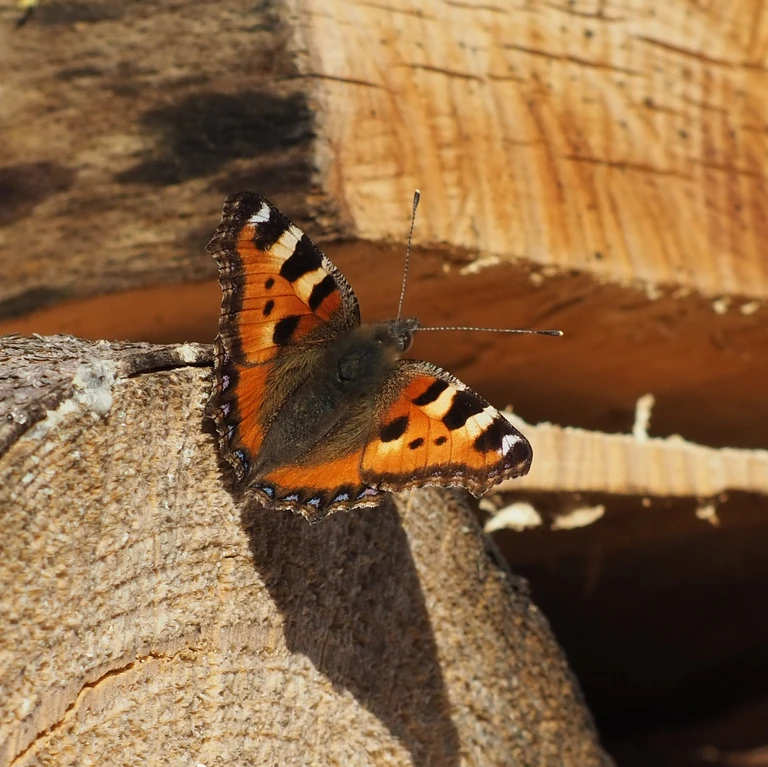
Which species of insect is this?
Aglais urticae
